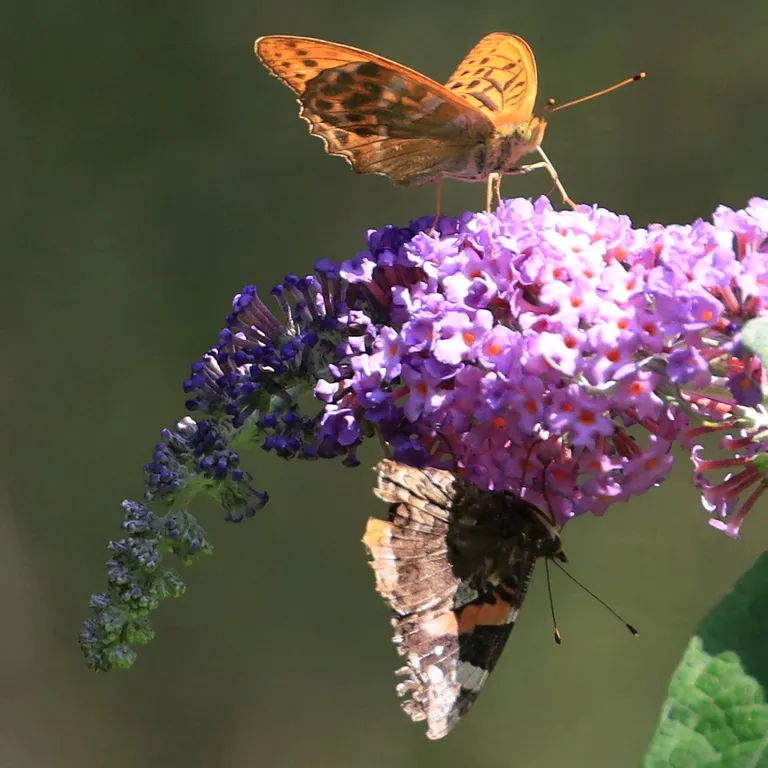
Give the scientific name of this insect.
Vanessa atalanta
